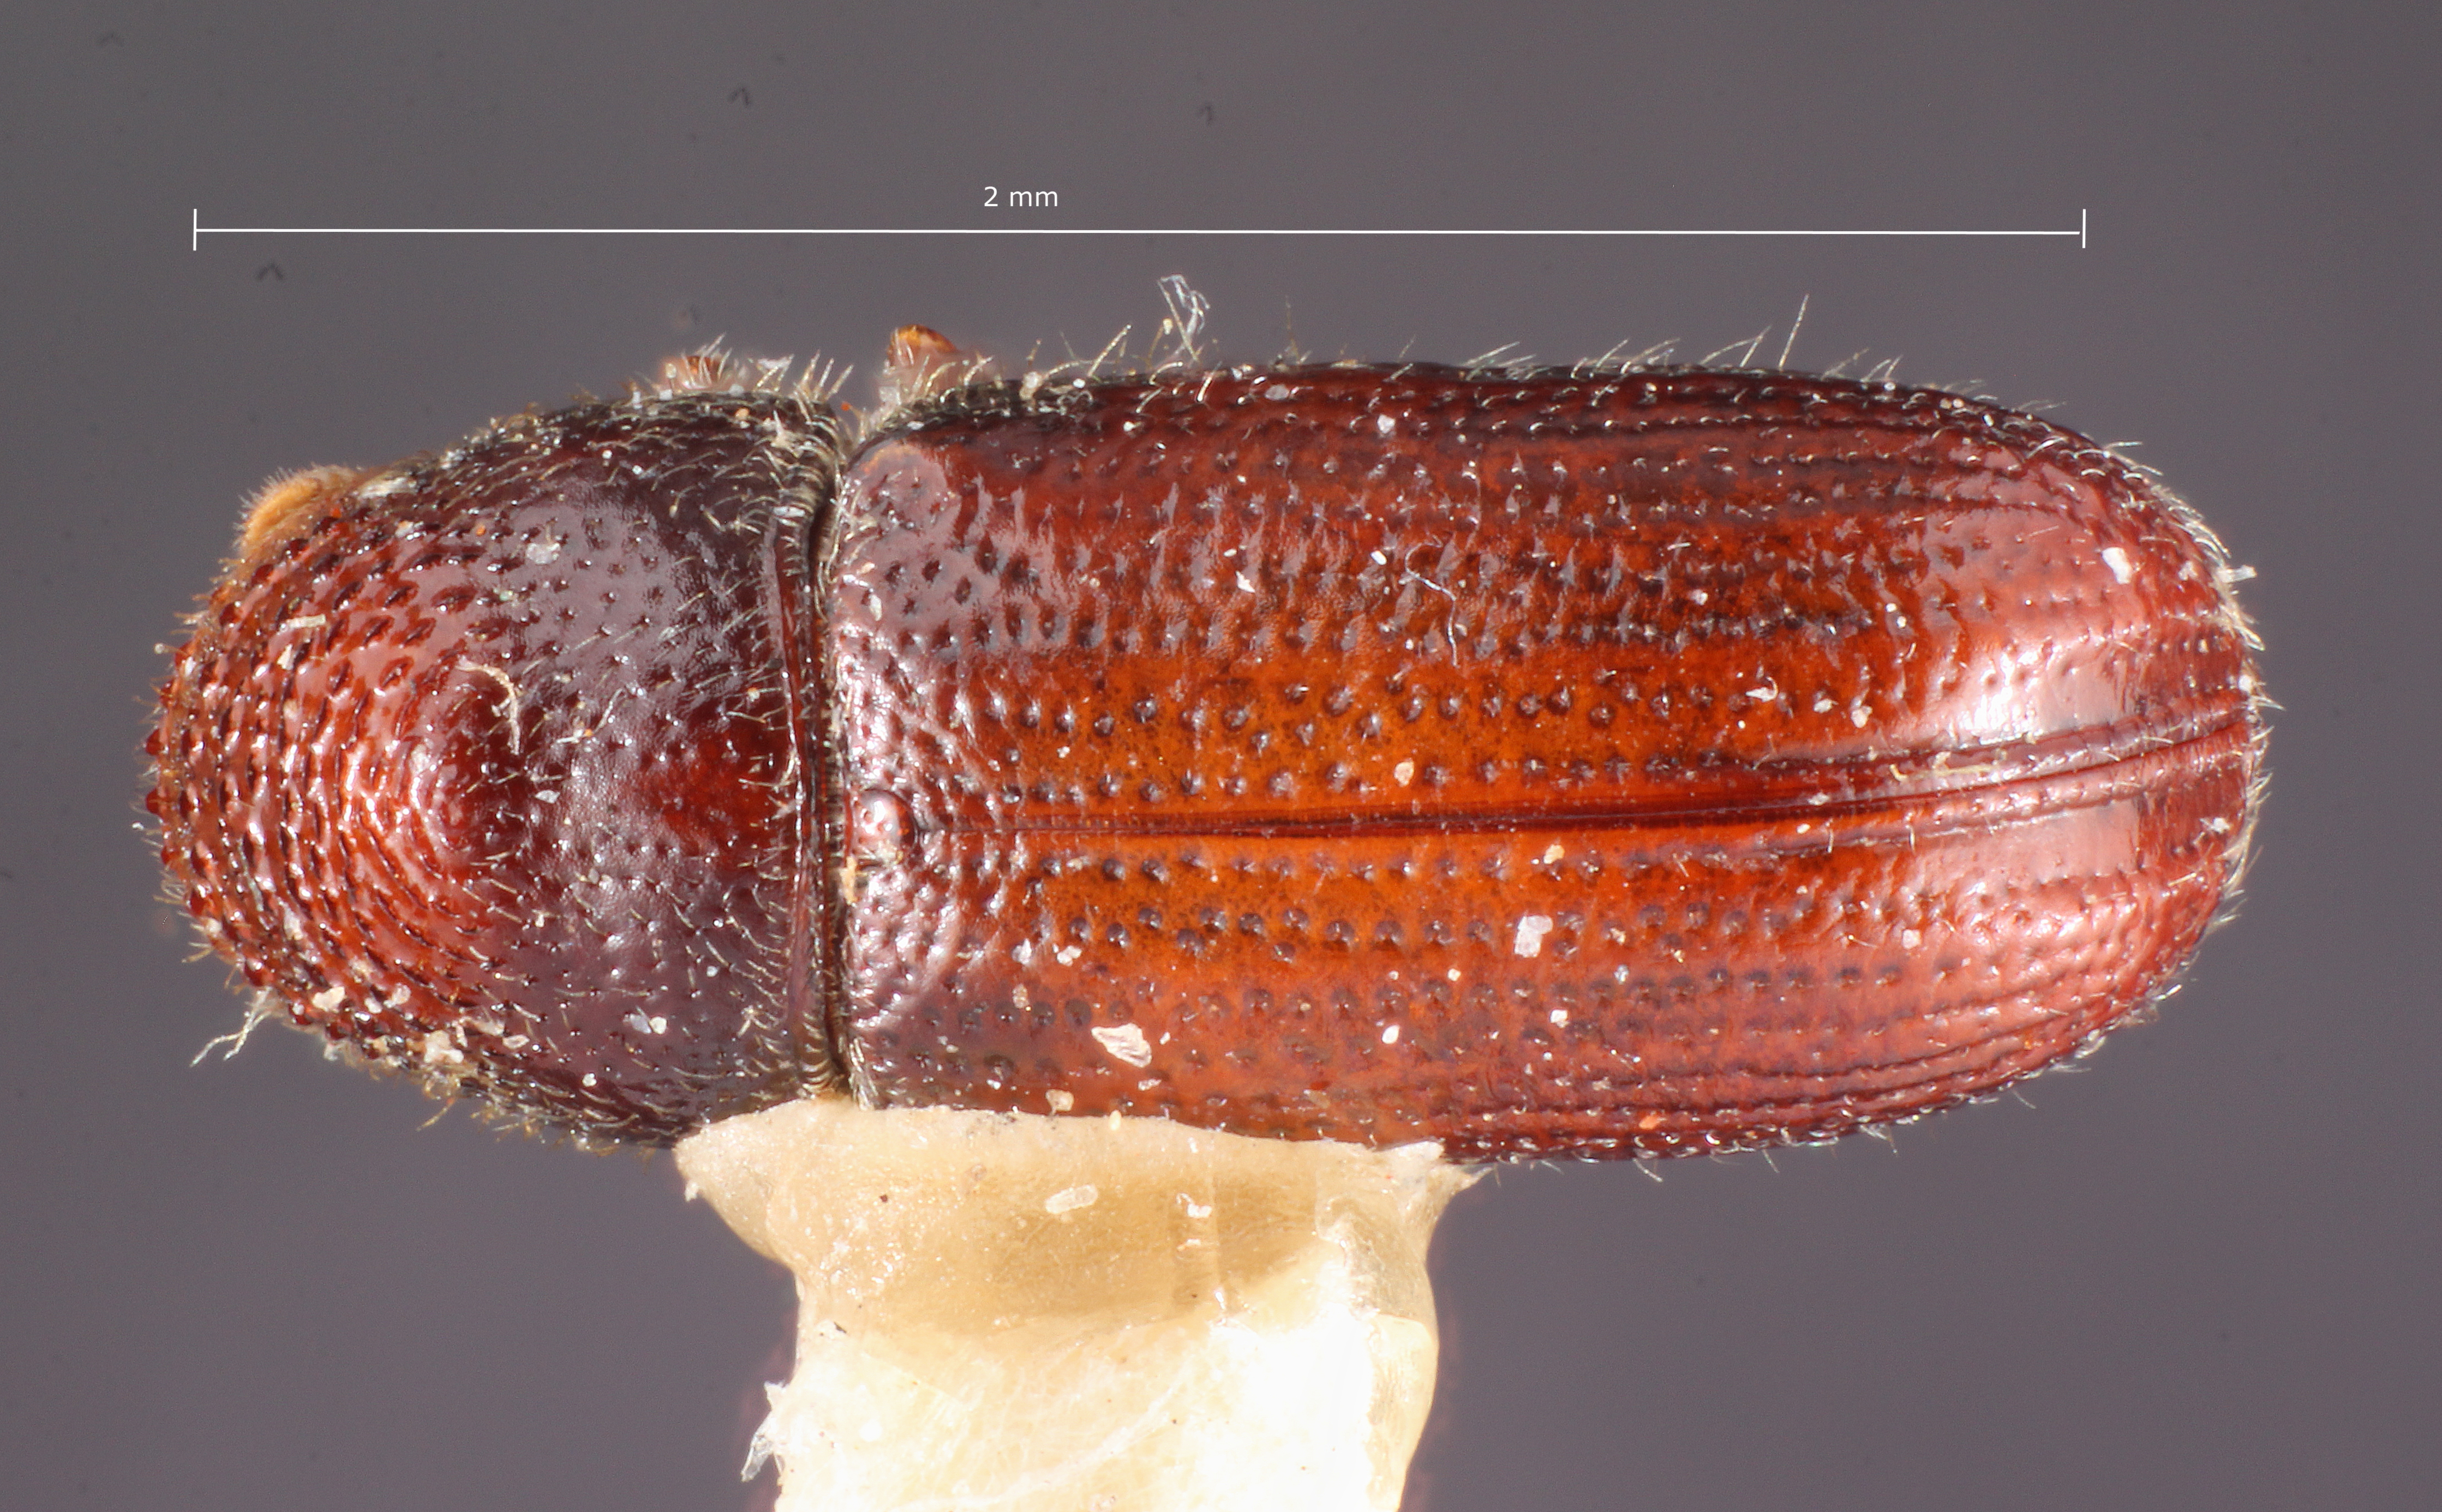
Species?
Pityophthorus auctor
